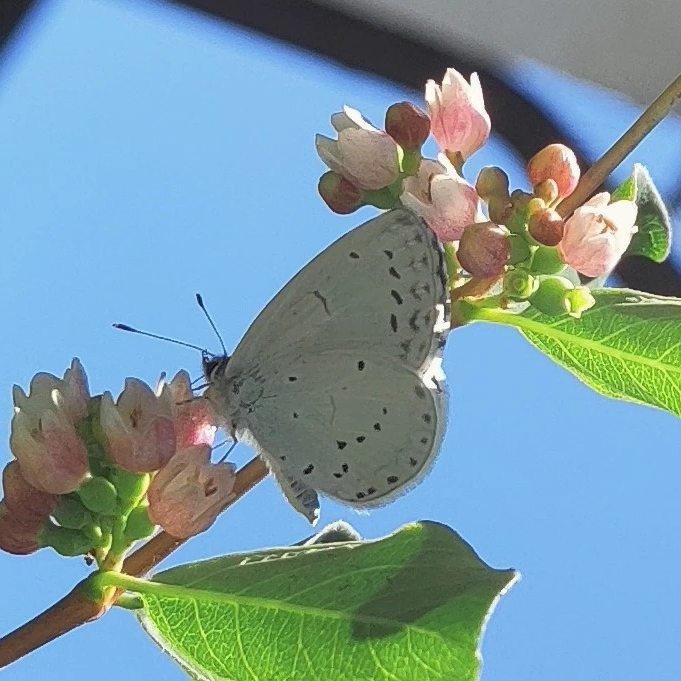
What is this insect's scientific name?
Celastrina argiolus
